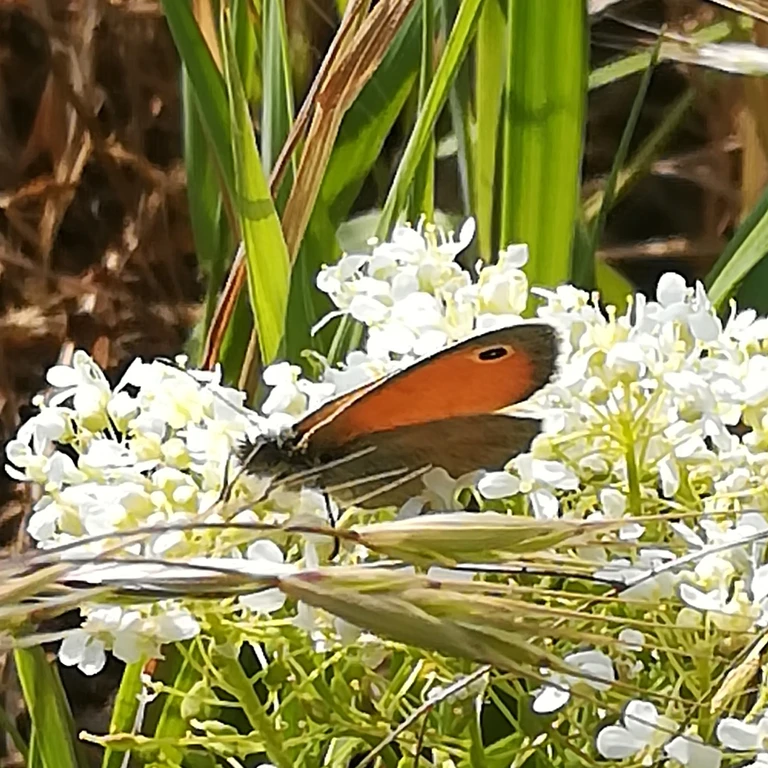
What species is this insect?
Coenonympha pamphilus
